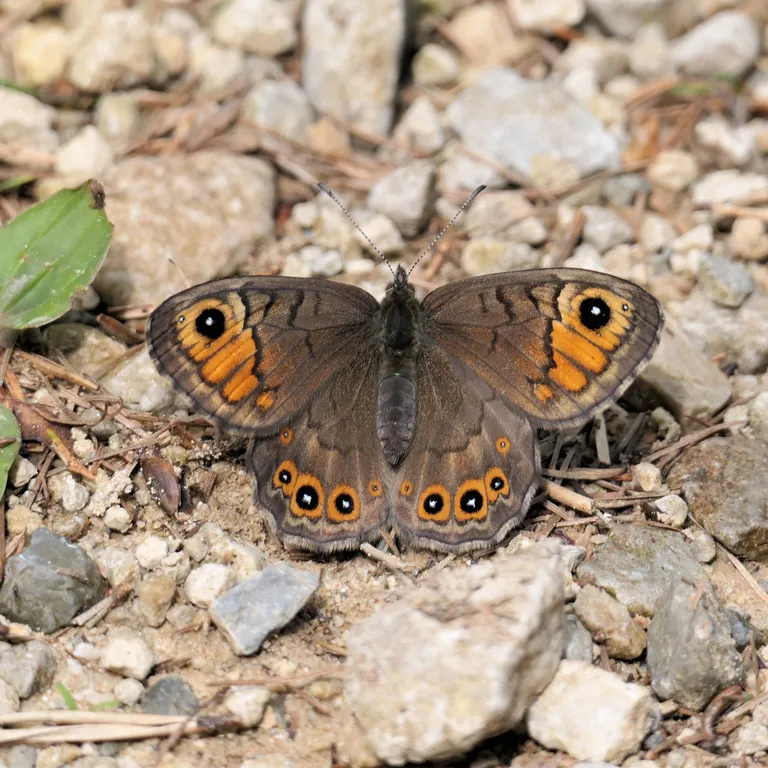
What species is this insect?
Lasiommata petropolitana (also Pararge petropolitana)
